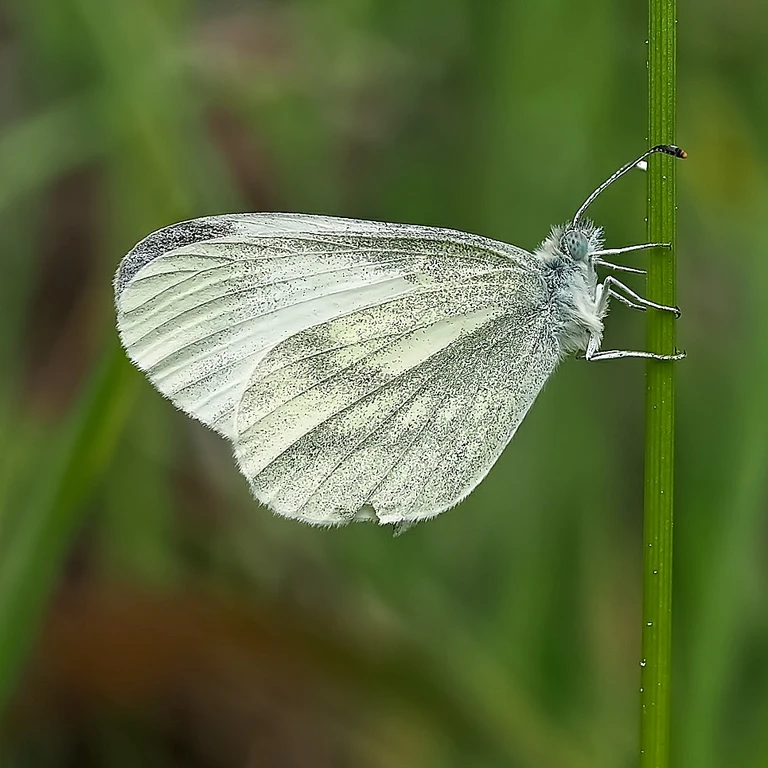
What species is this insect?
Leptidea sinapis/juvernica
